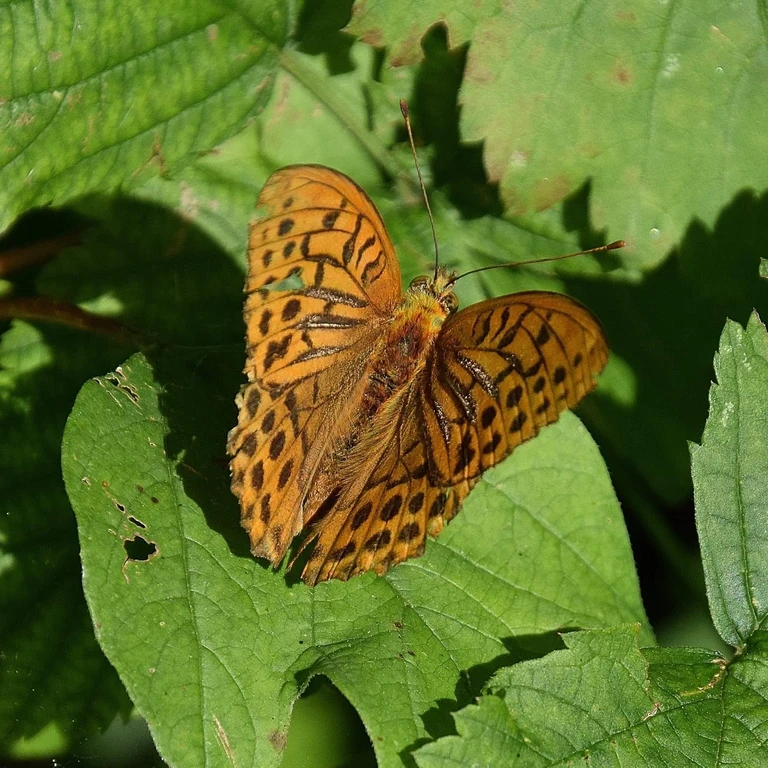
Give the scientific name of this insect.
Argynnis paphia
